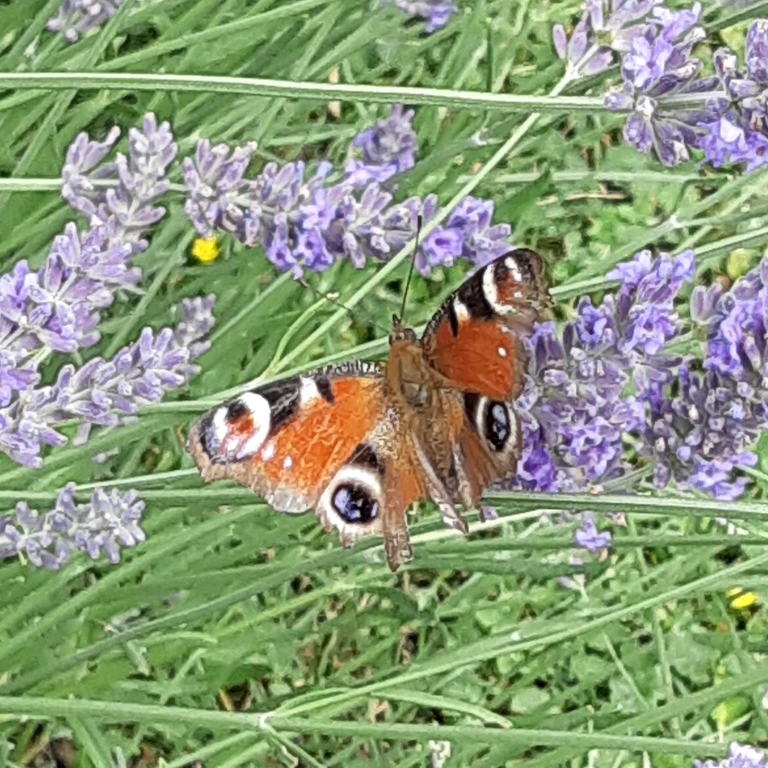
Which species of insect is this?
Aglais io
